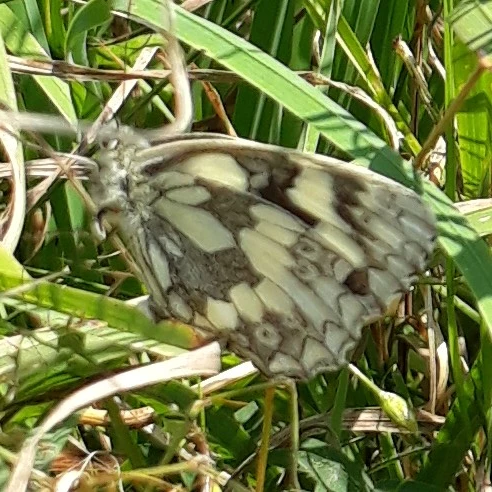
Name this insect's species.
Melanargia galathea
